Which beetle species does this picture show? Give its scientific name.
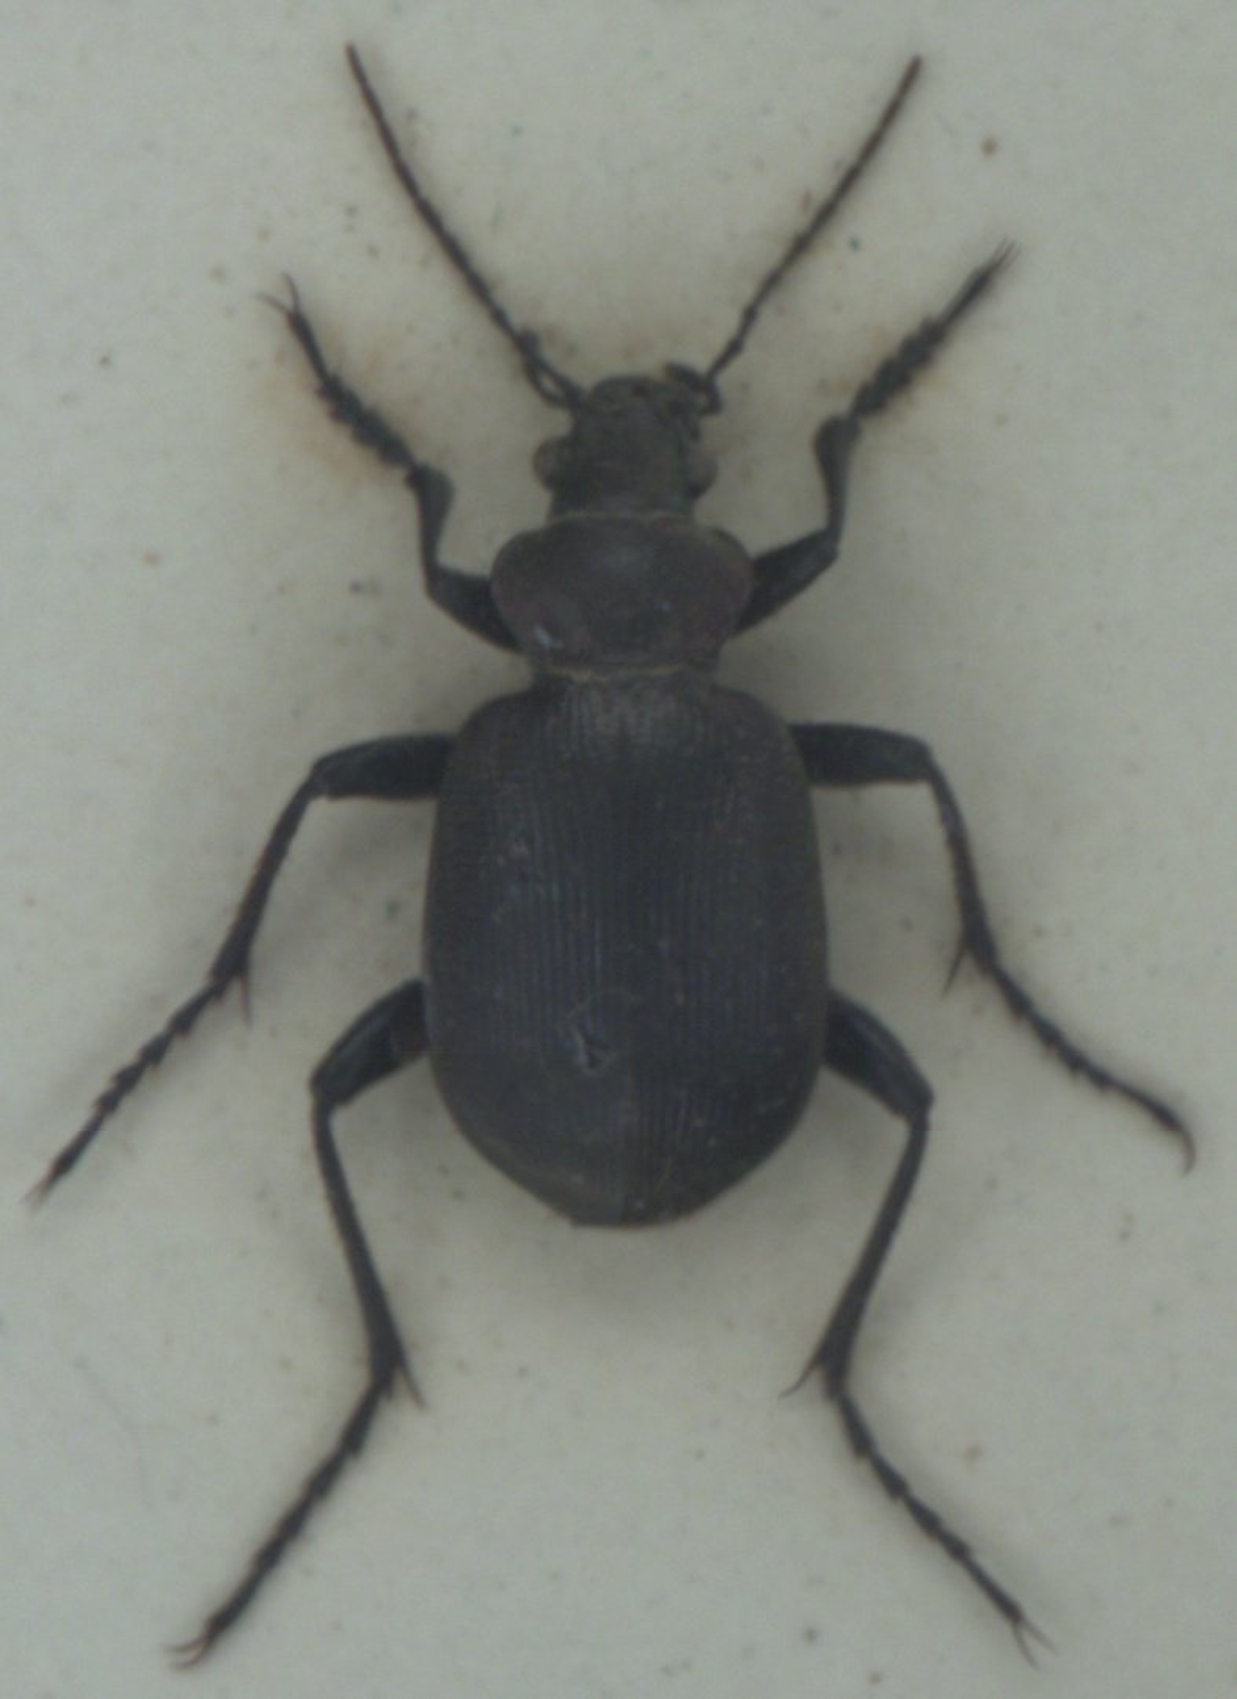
Calosoma inquisitor
